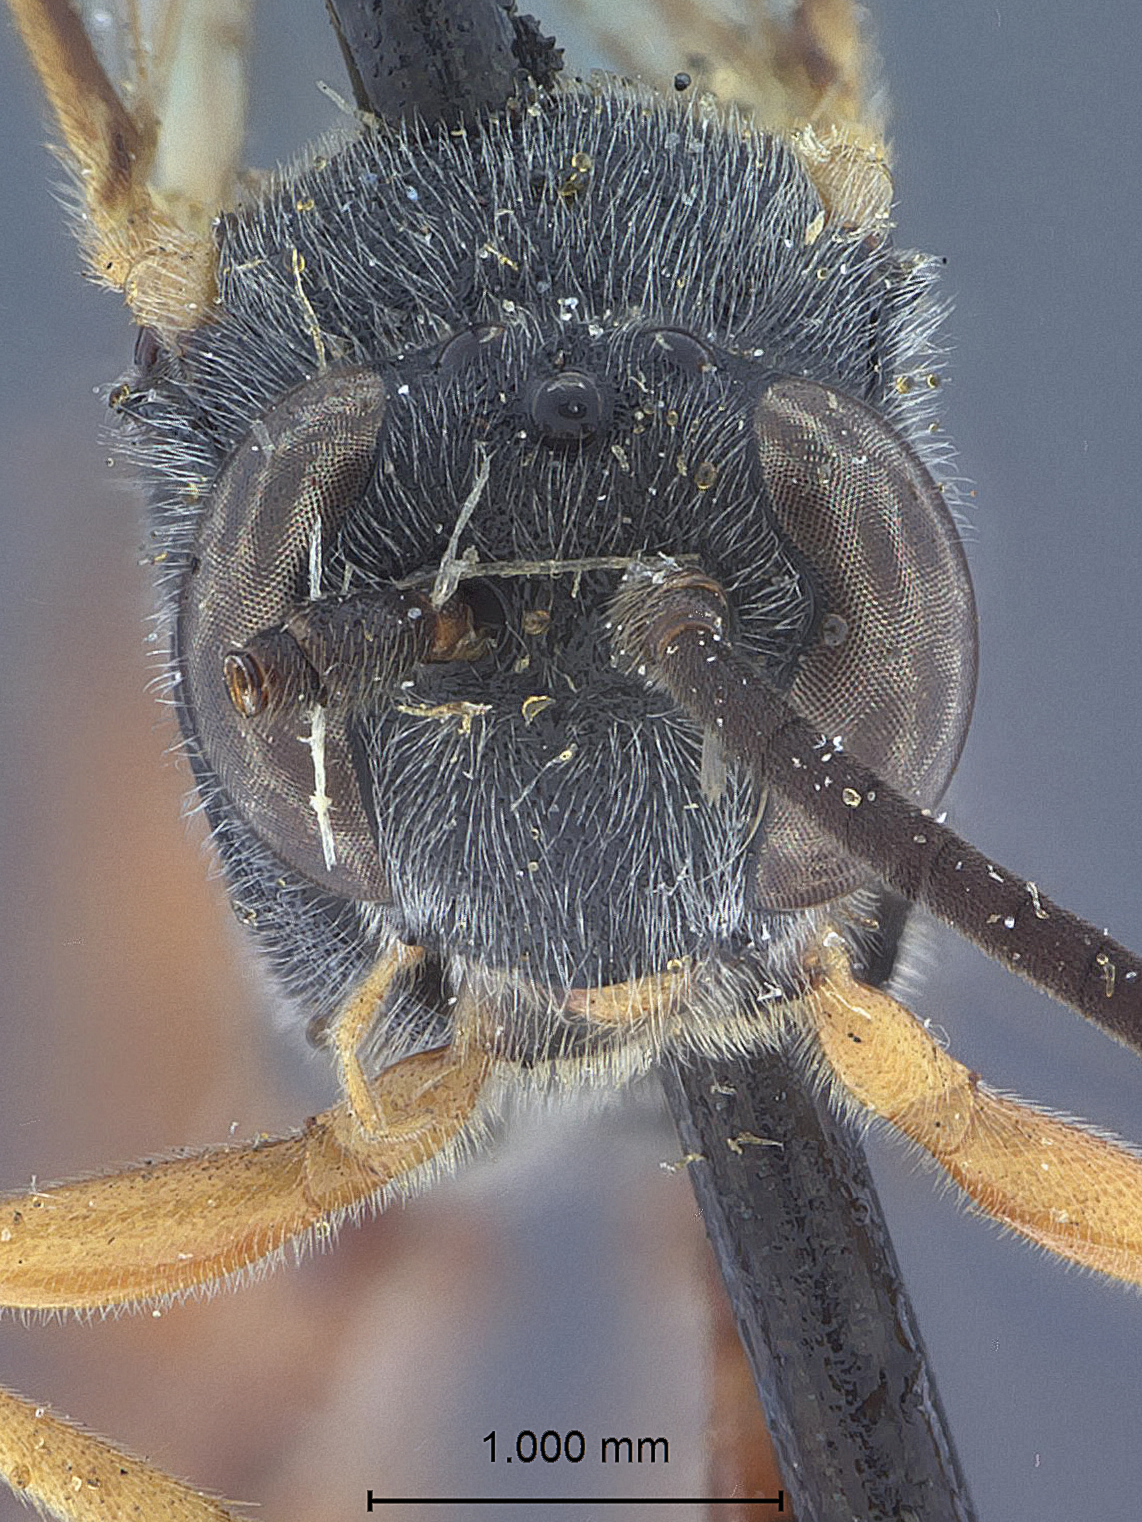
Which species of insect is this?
Campoplegidea simulans
